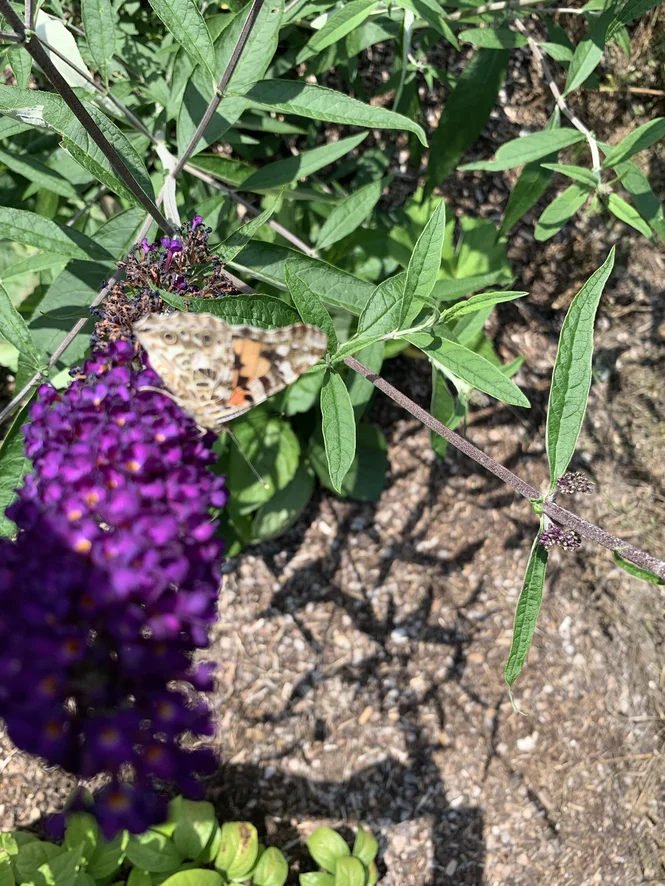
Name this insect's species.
Vanessa cardui
